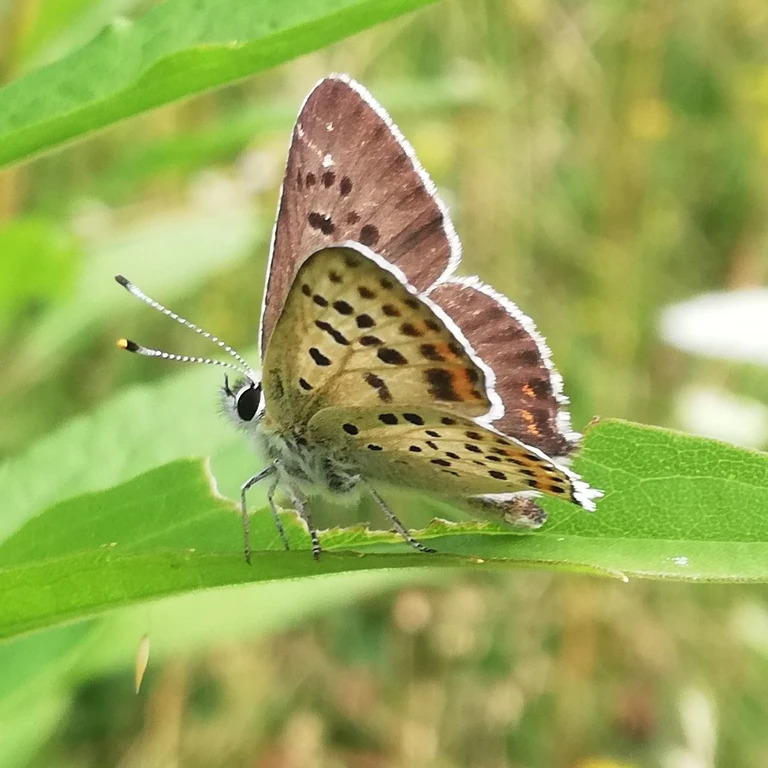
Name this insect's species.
Lycaena tityrus (also Loweia tityrus)
